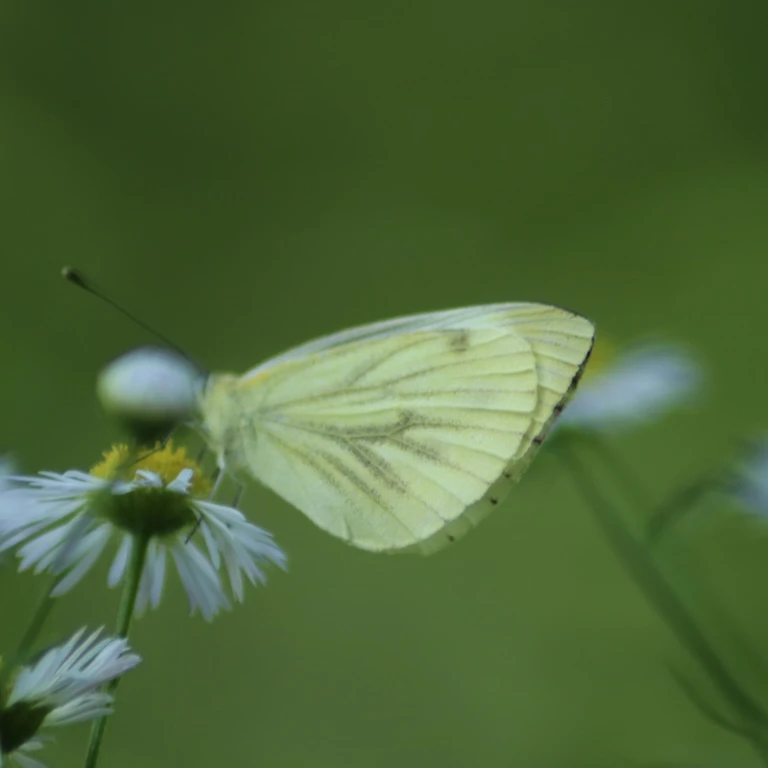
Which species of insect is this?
Pieris napi
